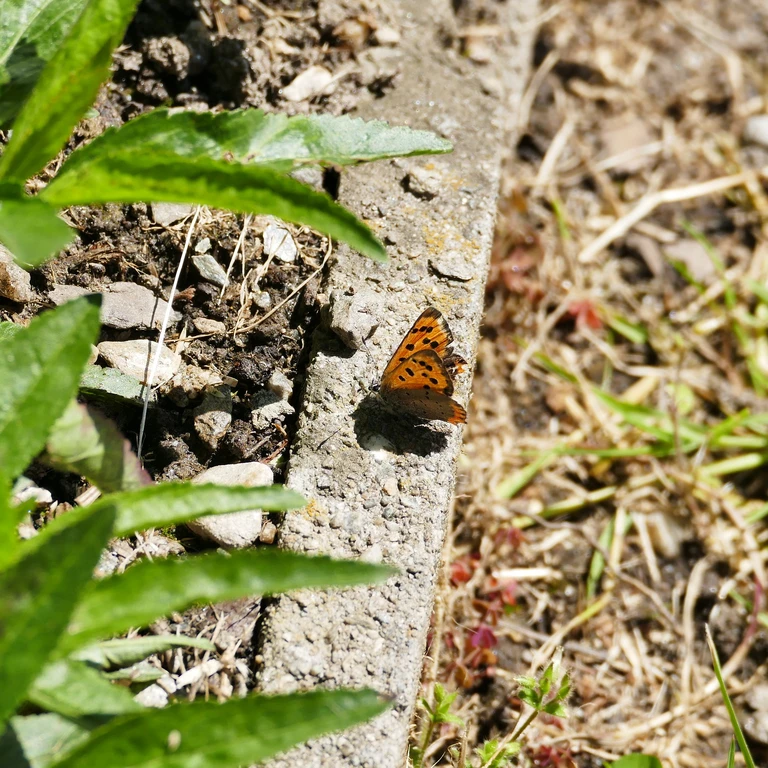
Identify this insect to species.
Lycaena phlaeas
